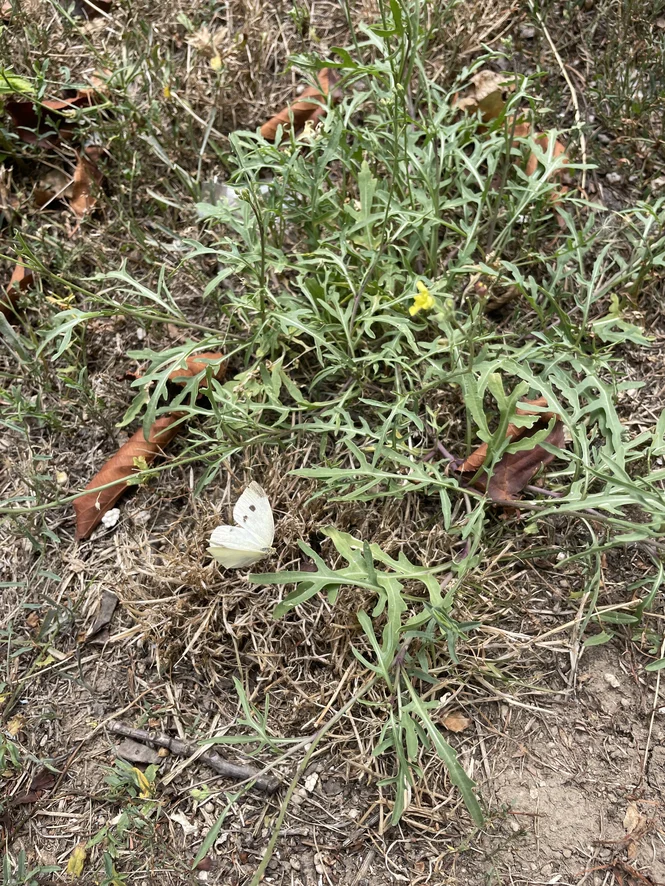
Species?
Pieris rapae
